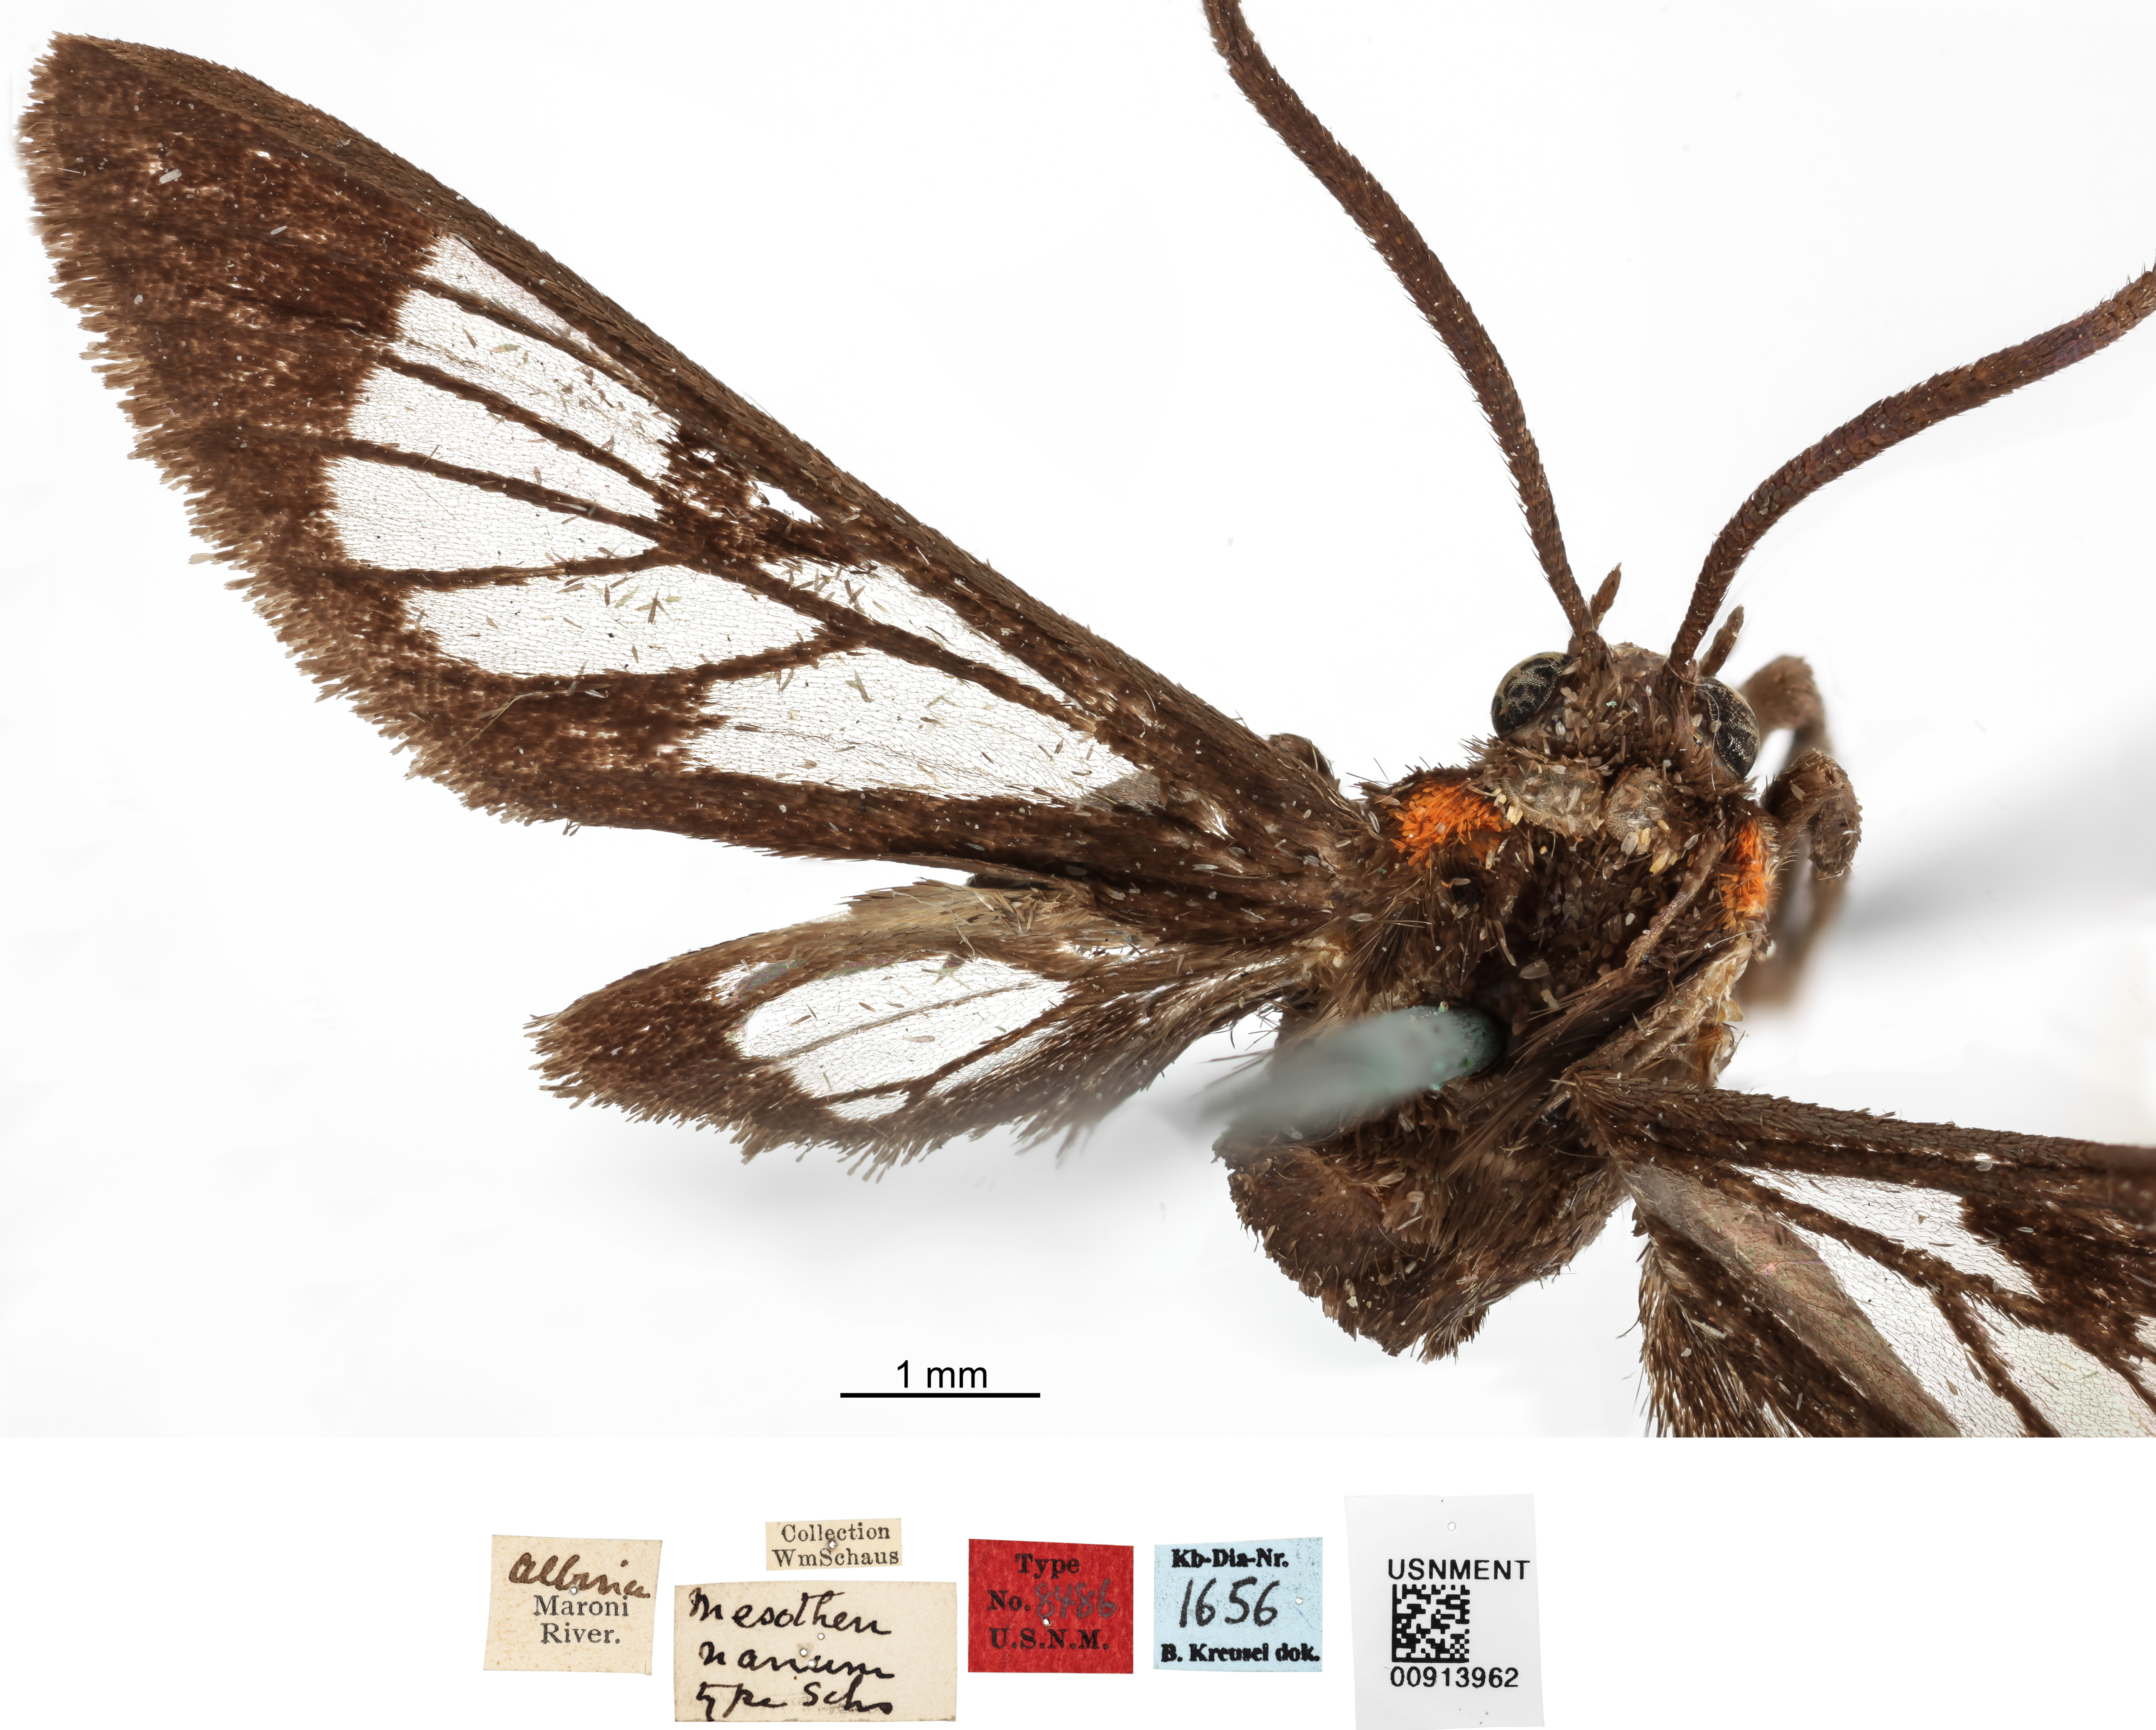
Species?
Mesothen nanum
